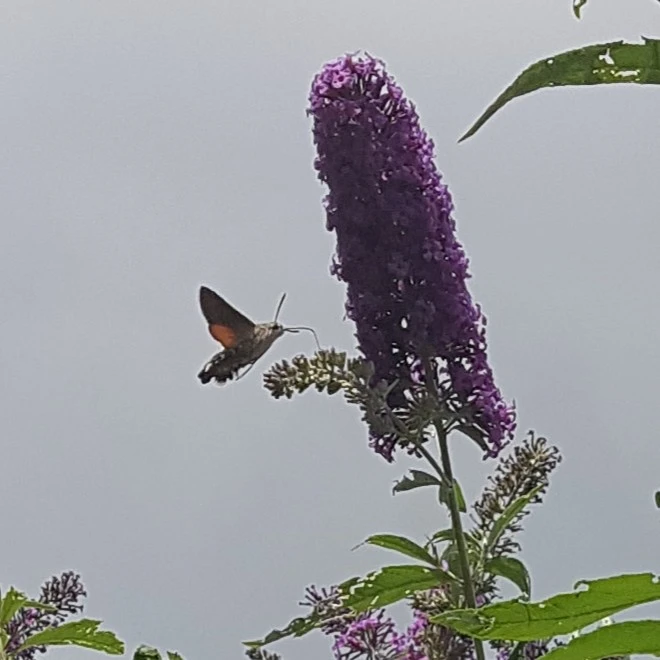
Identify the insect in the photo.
Macroglossum stellatarum
